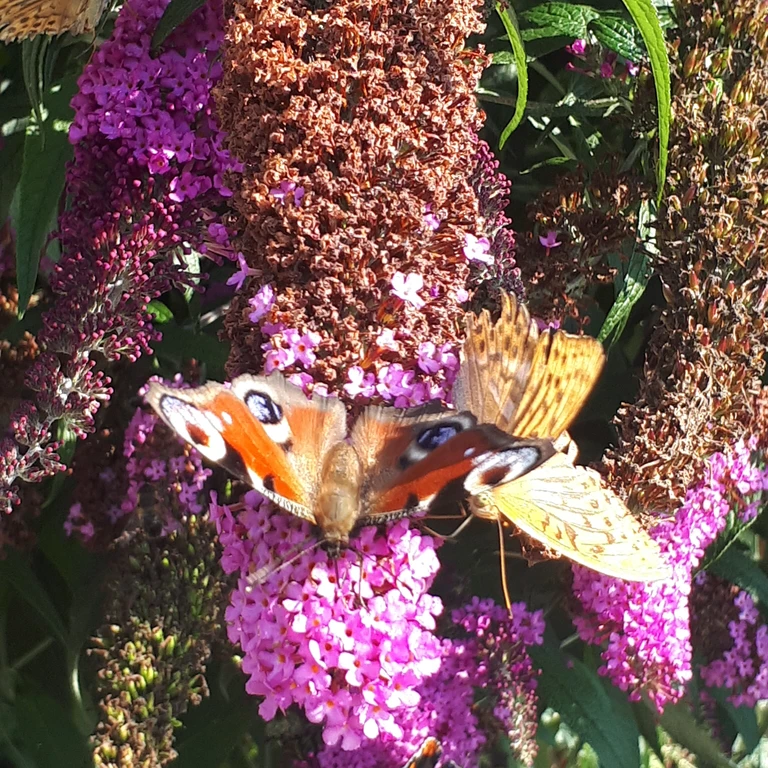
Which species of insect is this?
Aglais io
